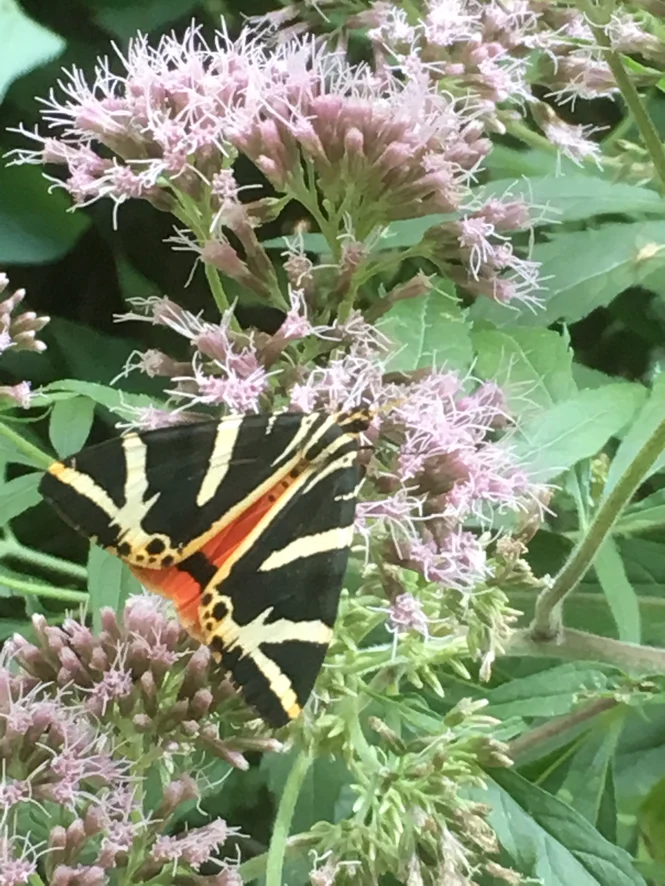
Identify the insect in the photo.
Euplagia quadripunctaria
